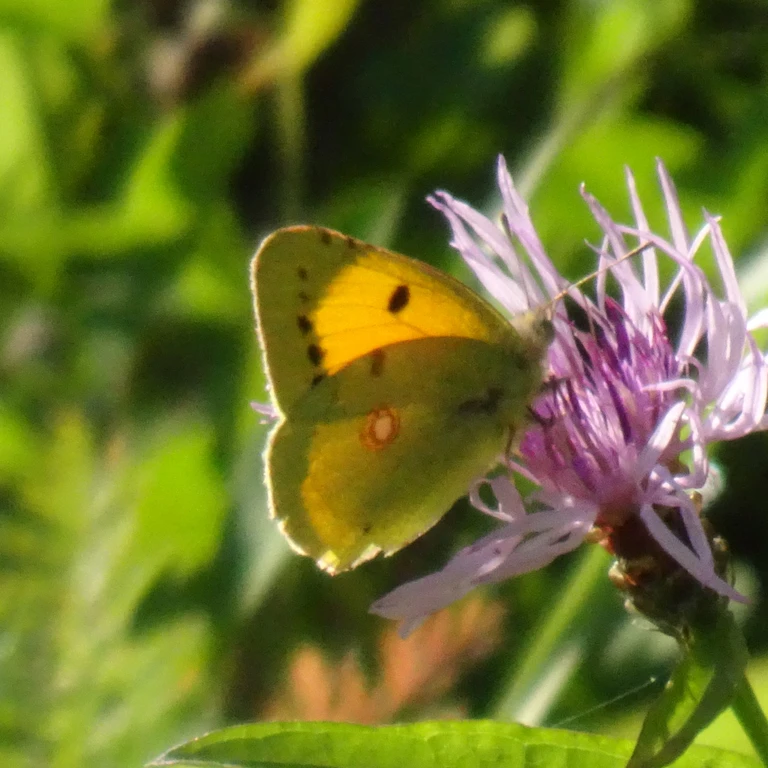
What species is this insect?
Colias croceus
